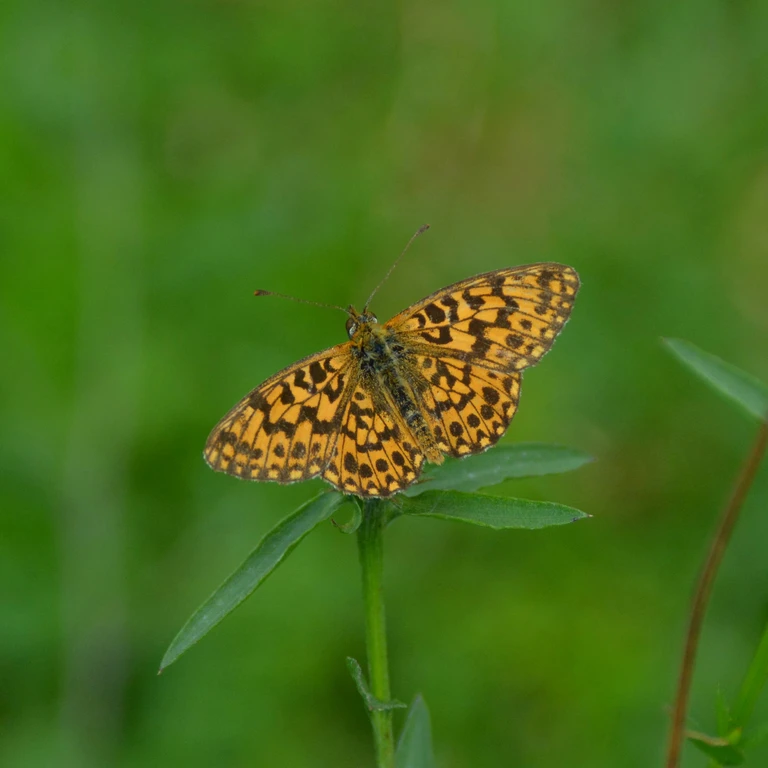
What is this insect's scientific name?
Boloria dia
